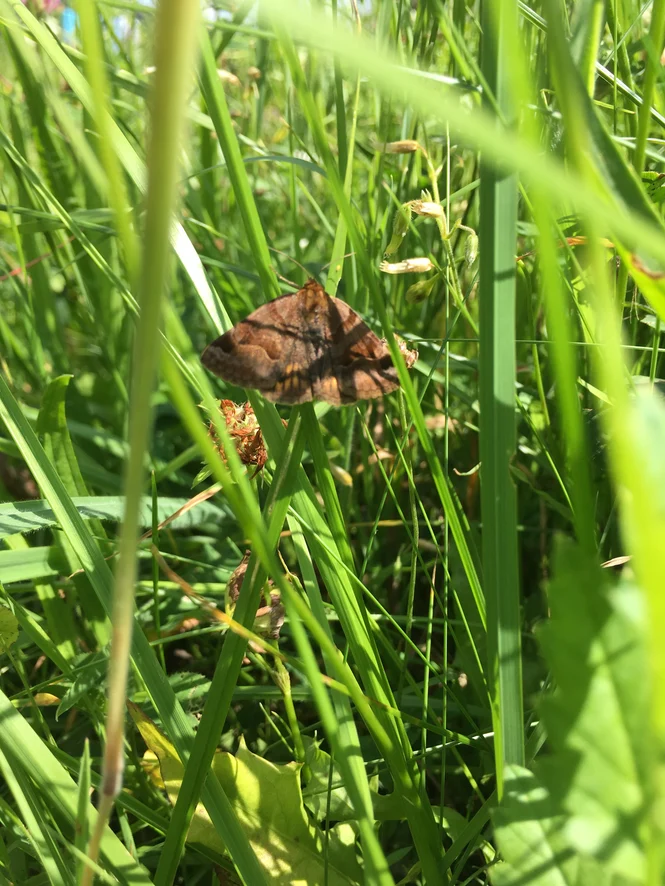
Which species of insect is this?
Euclidia glyphica
